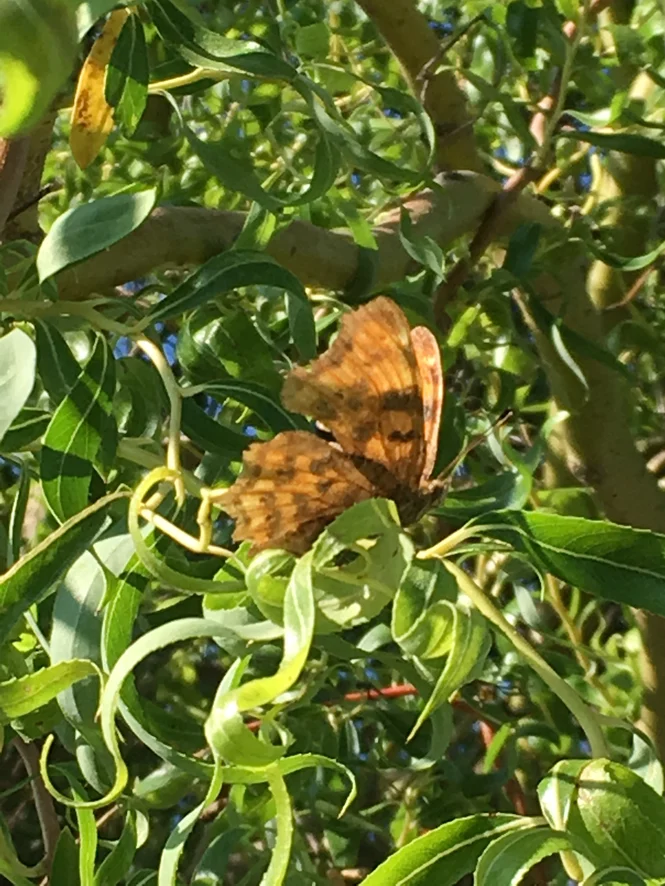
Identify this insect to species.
Polygonia c-album
